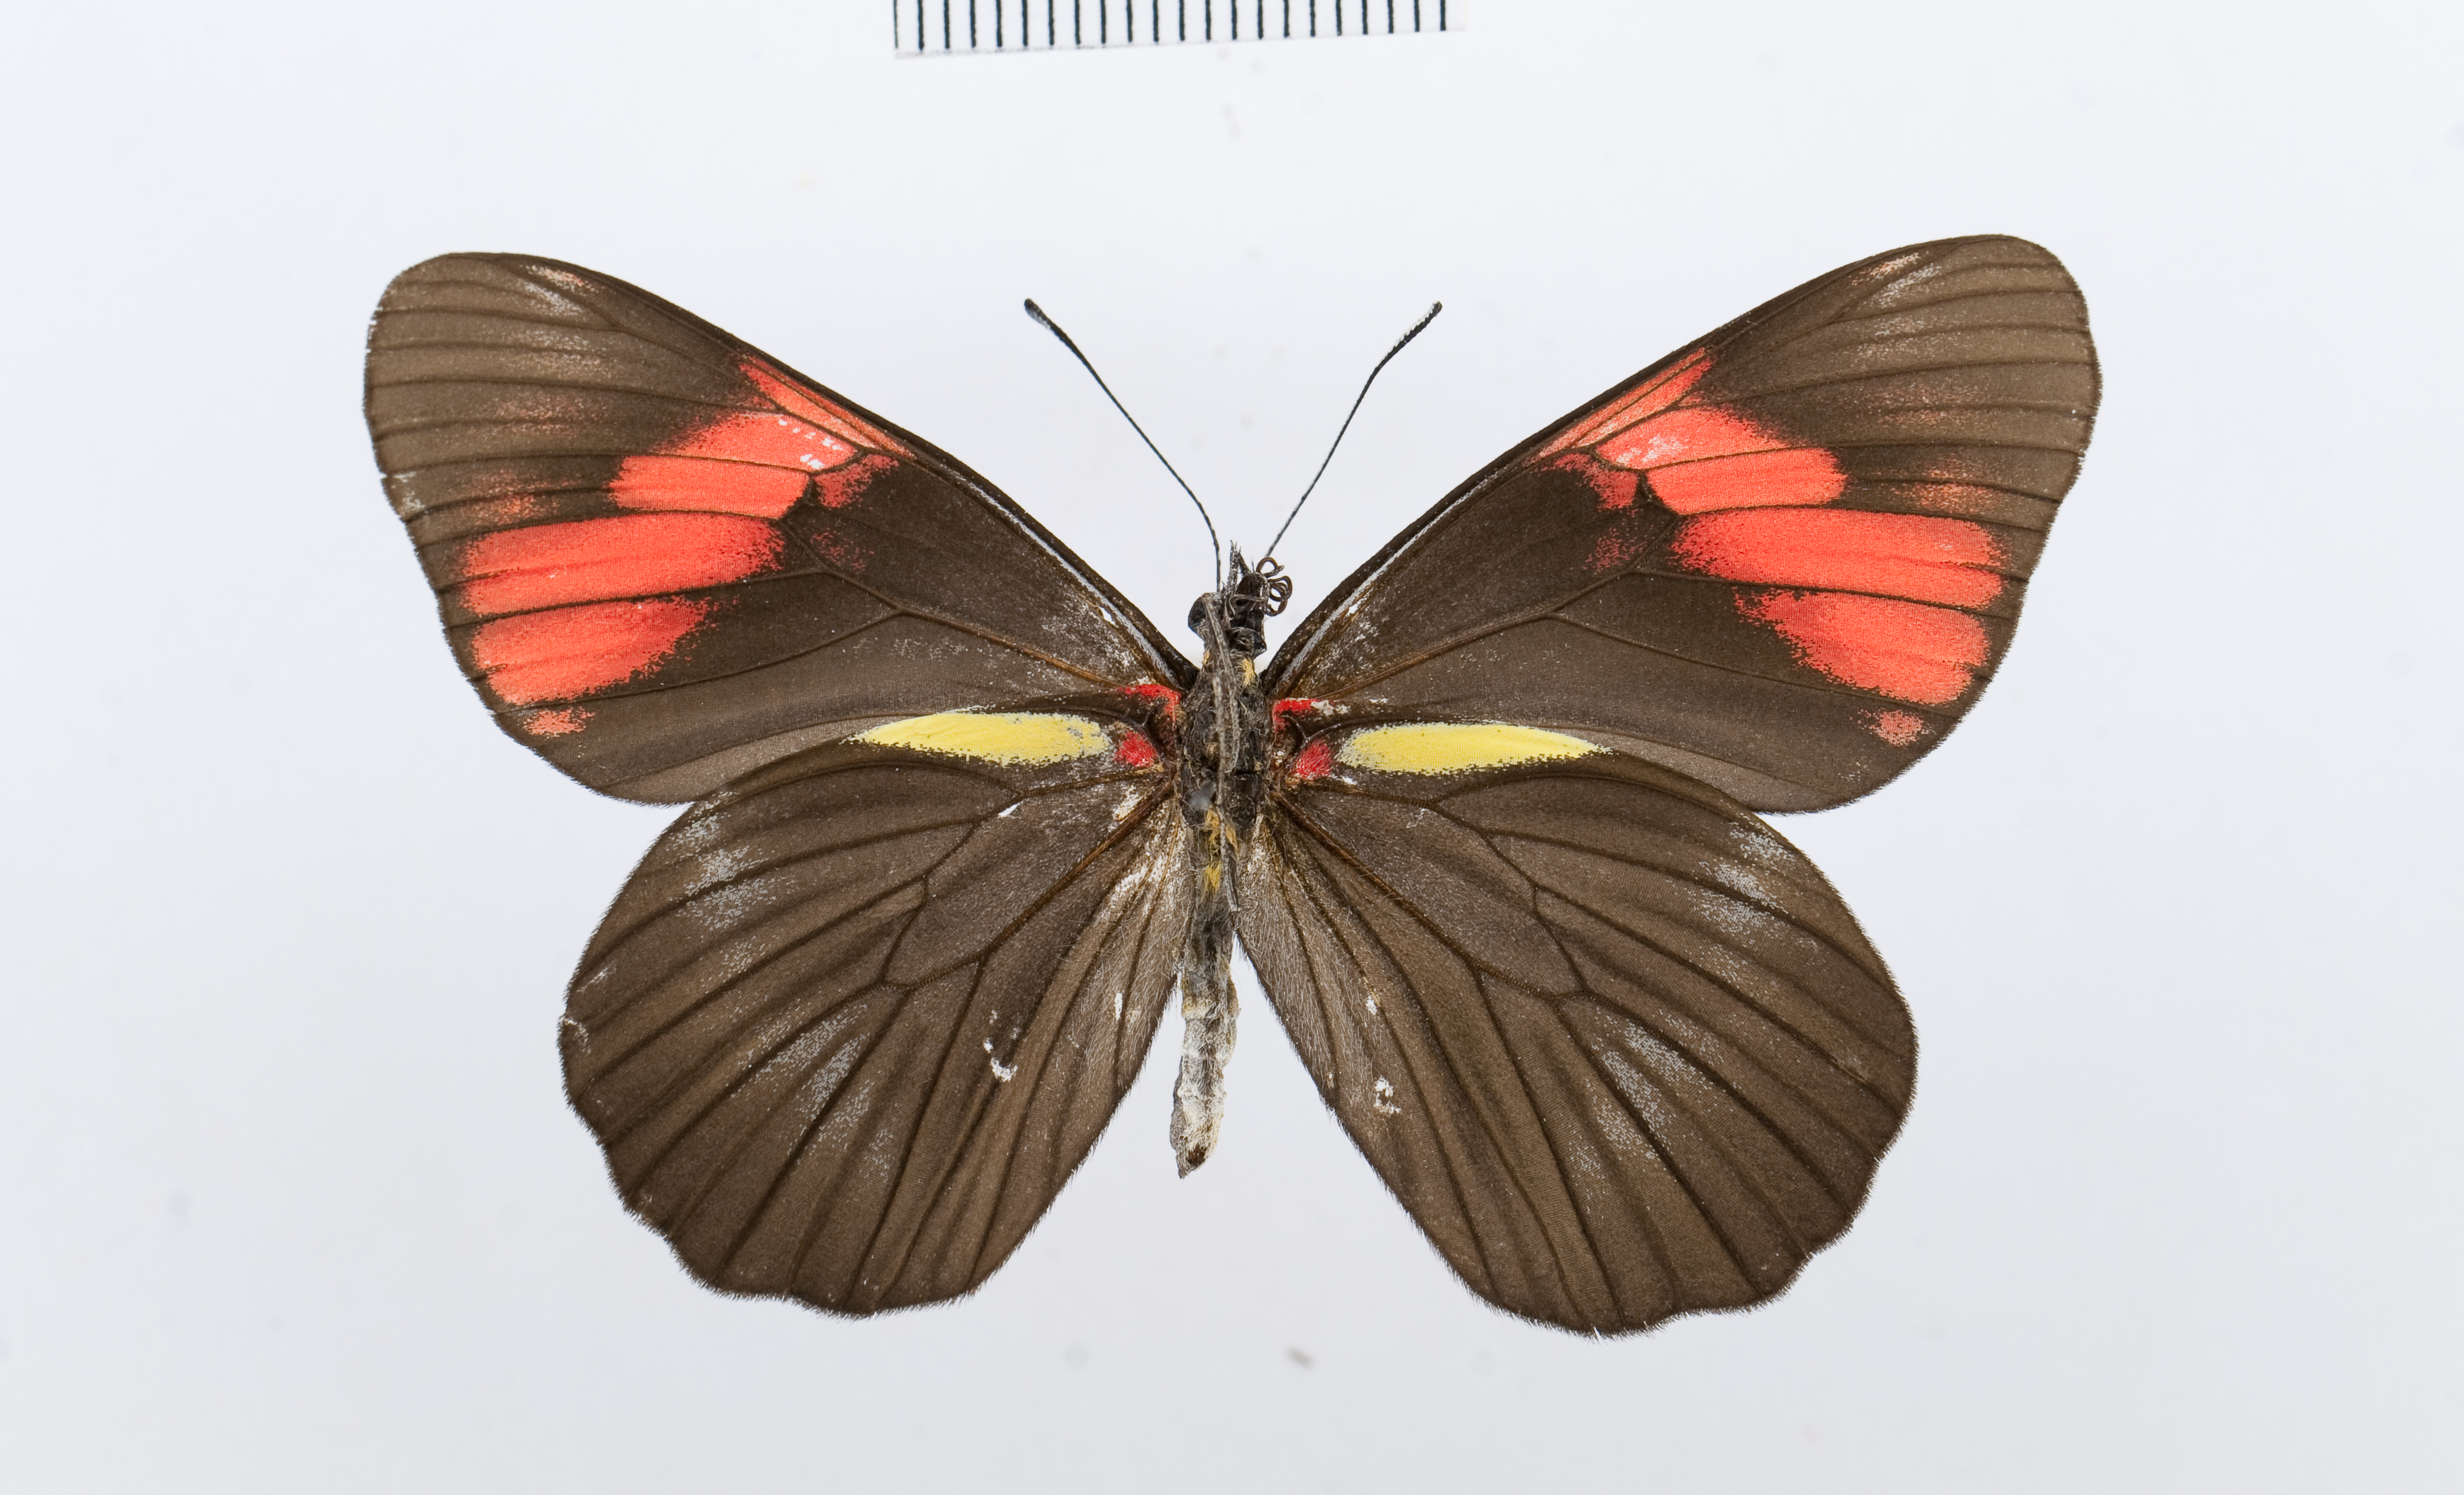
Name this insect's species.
Pereute swainsoni
